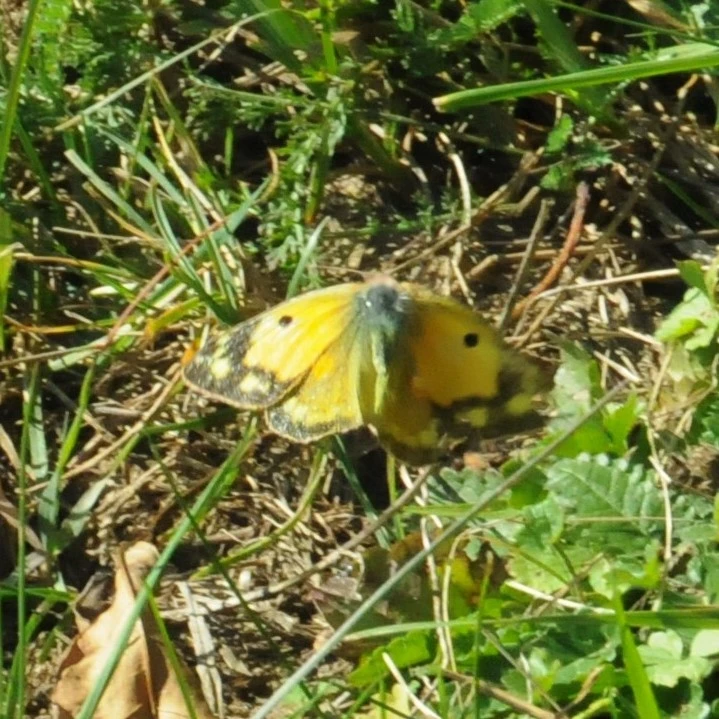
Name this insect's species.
Colias croceus
